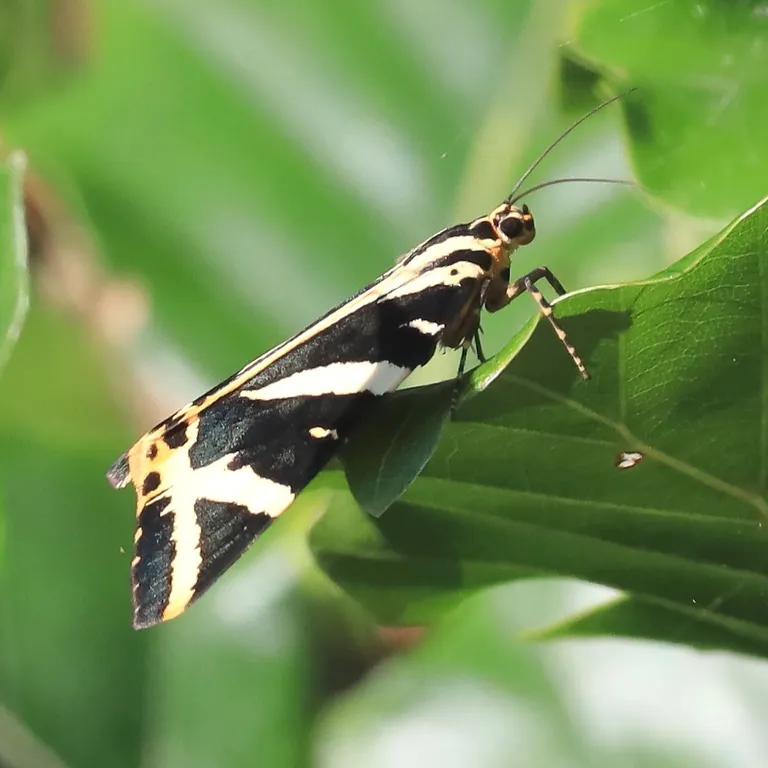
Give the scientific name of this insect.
Euplagia quadripunctaria
